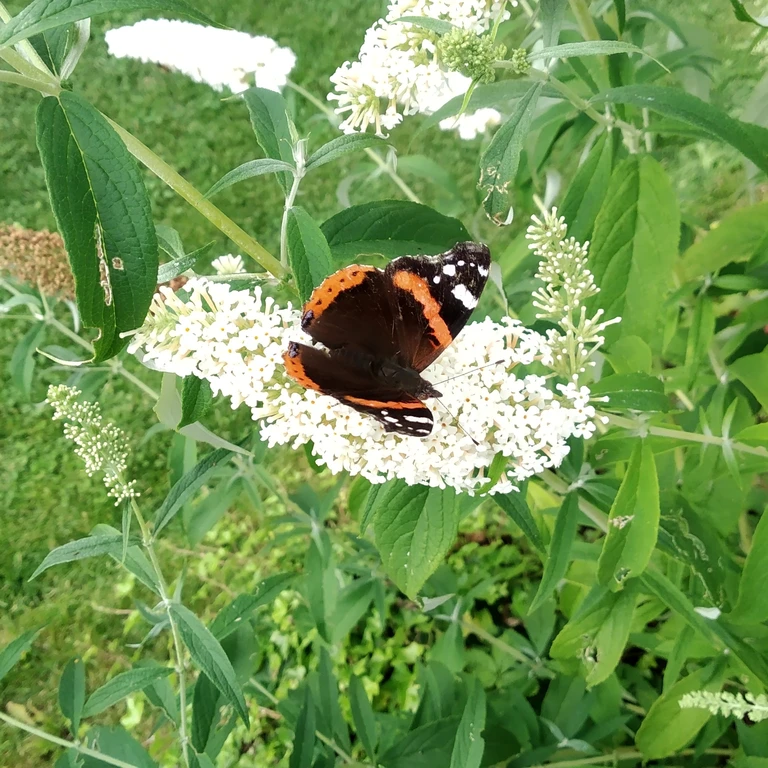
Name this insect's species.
Vanessa atalanta
